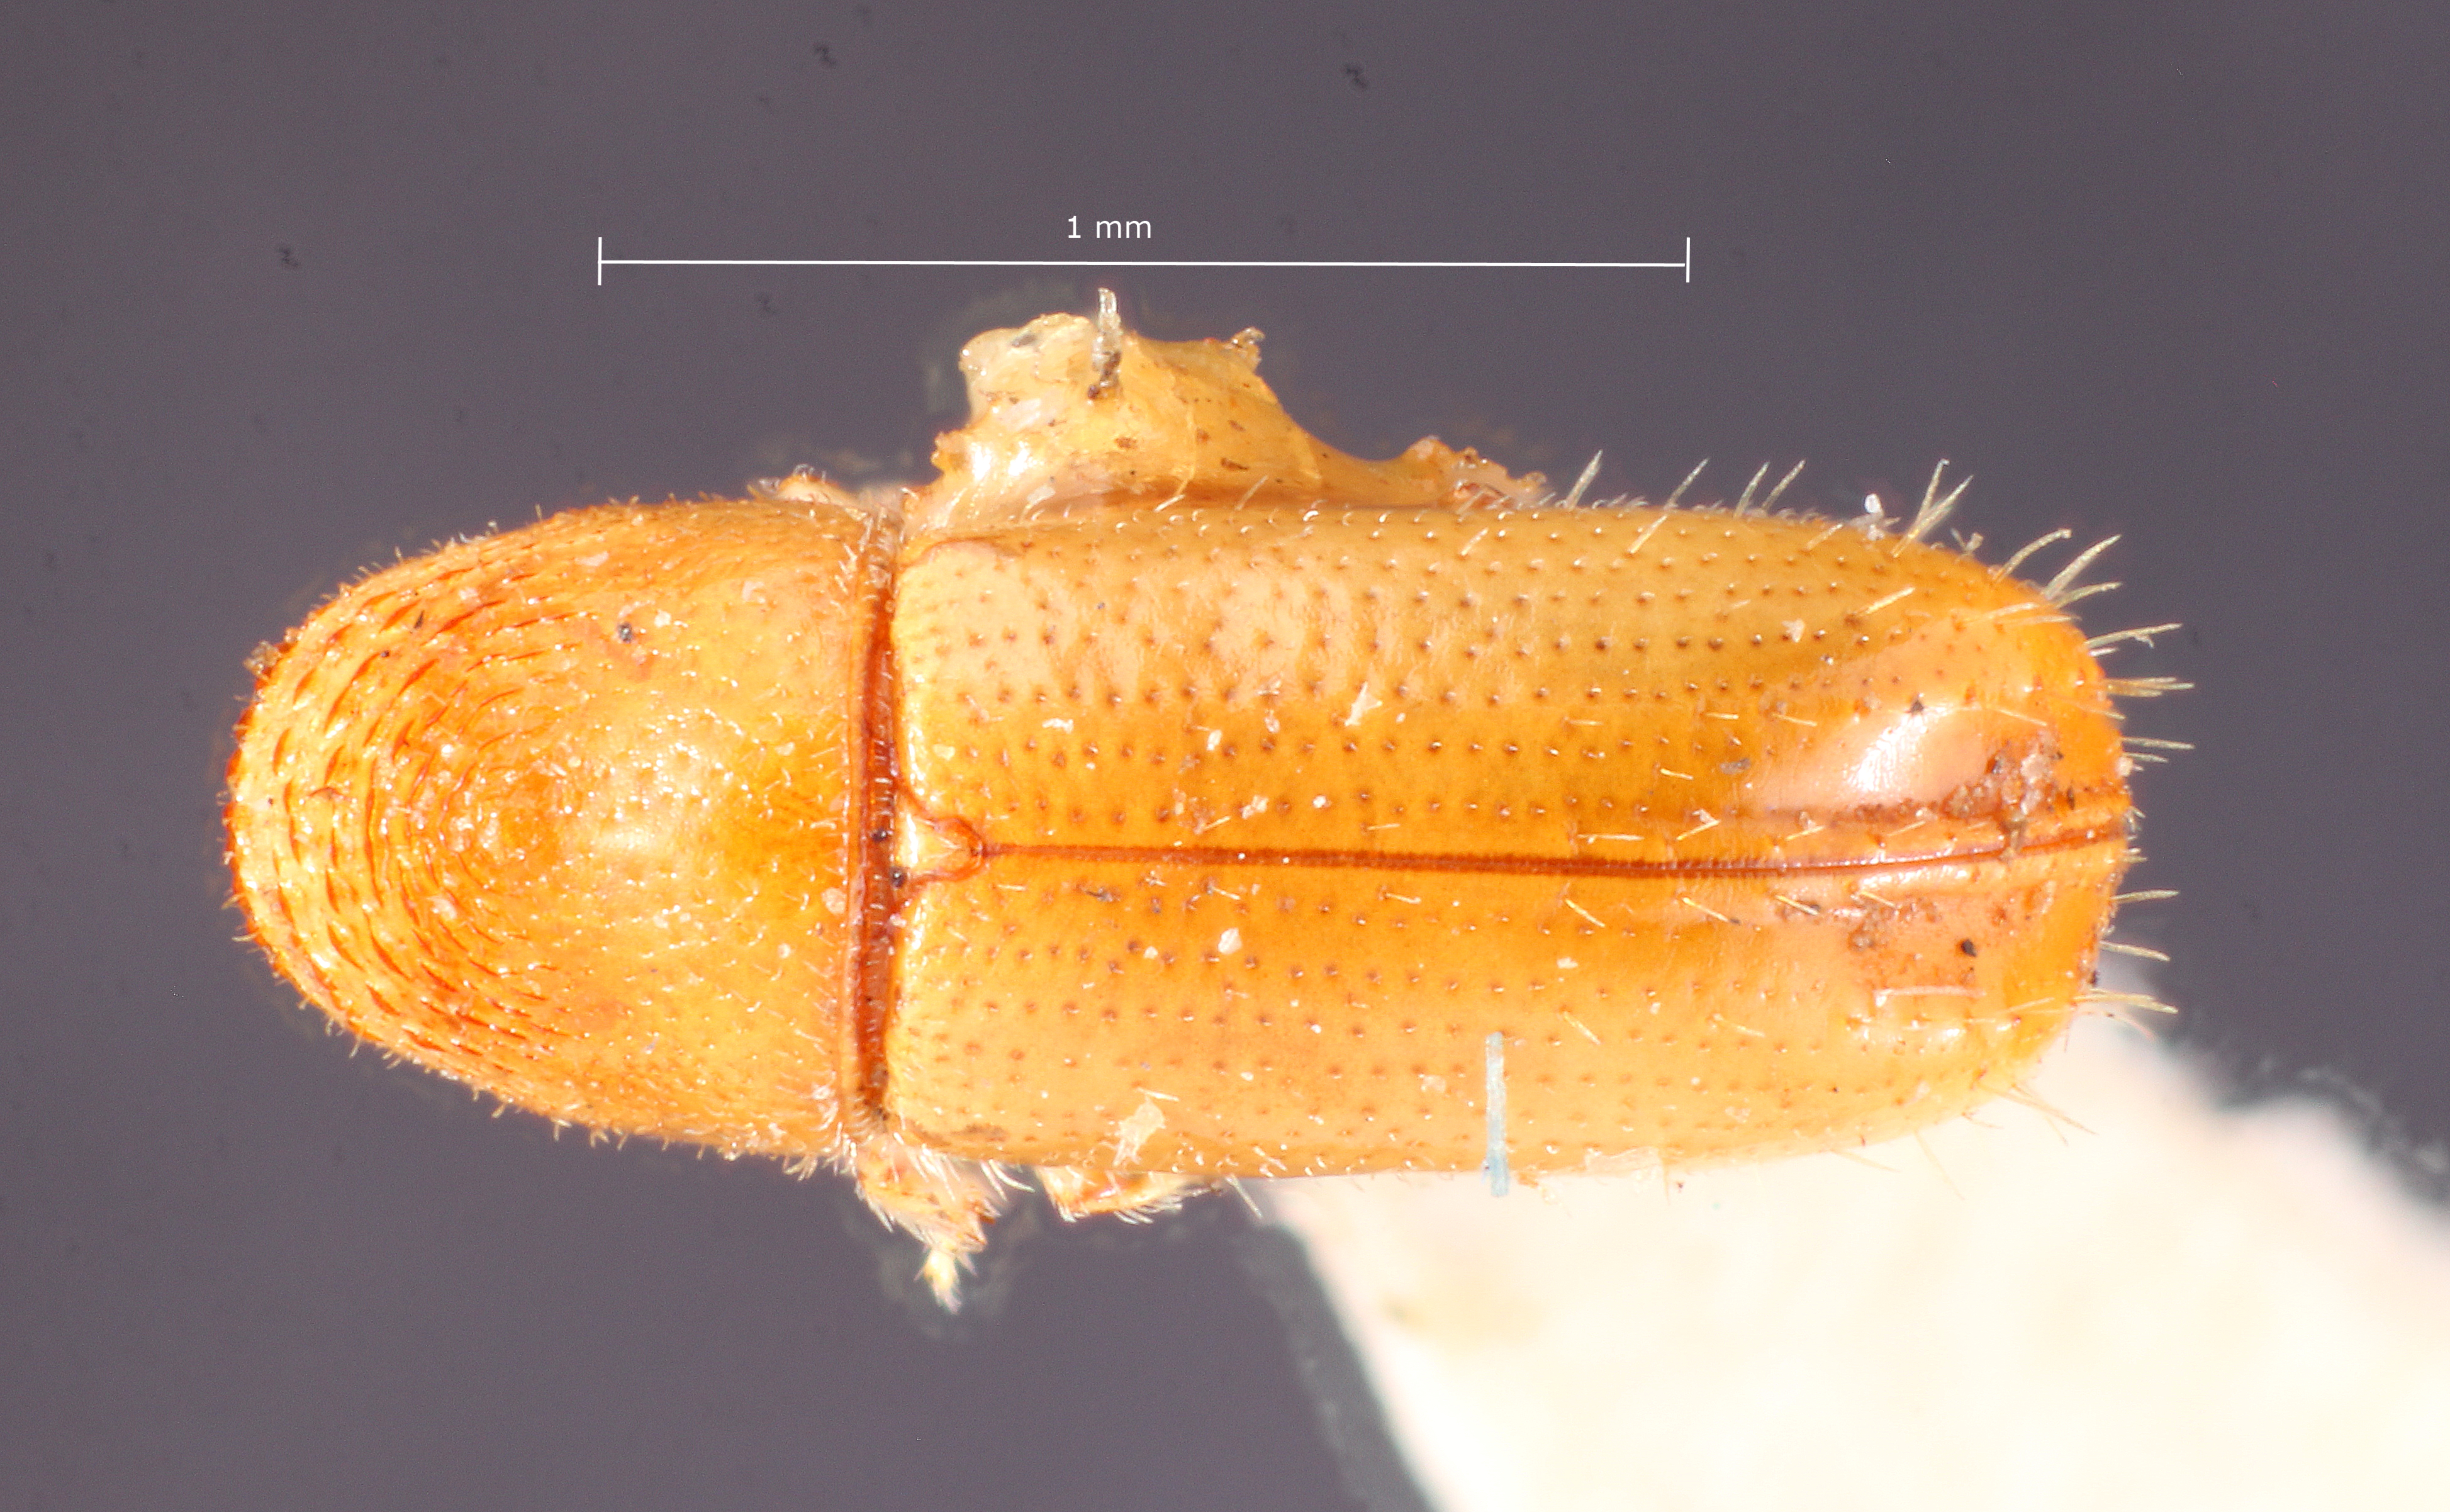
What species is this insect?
Pityophthorus cascoensis
